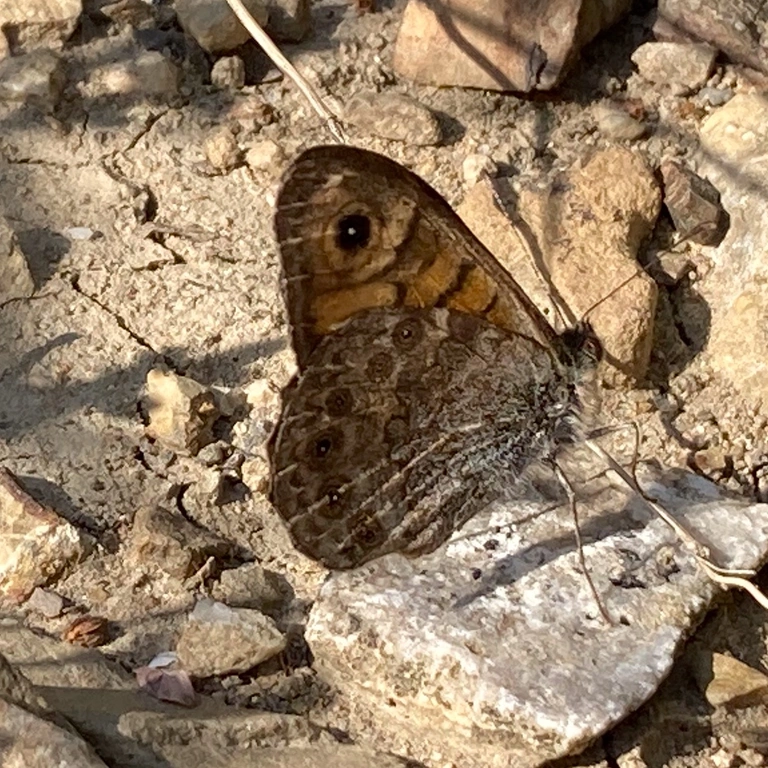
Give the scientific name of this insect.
Lasiommata megera (also Pararge megera)
